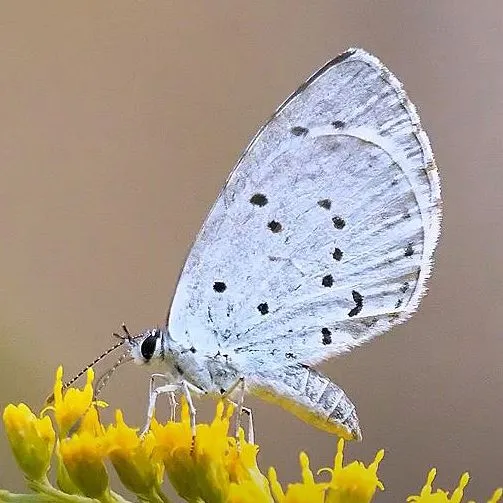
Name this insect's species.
Celastrina argiolus
